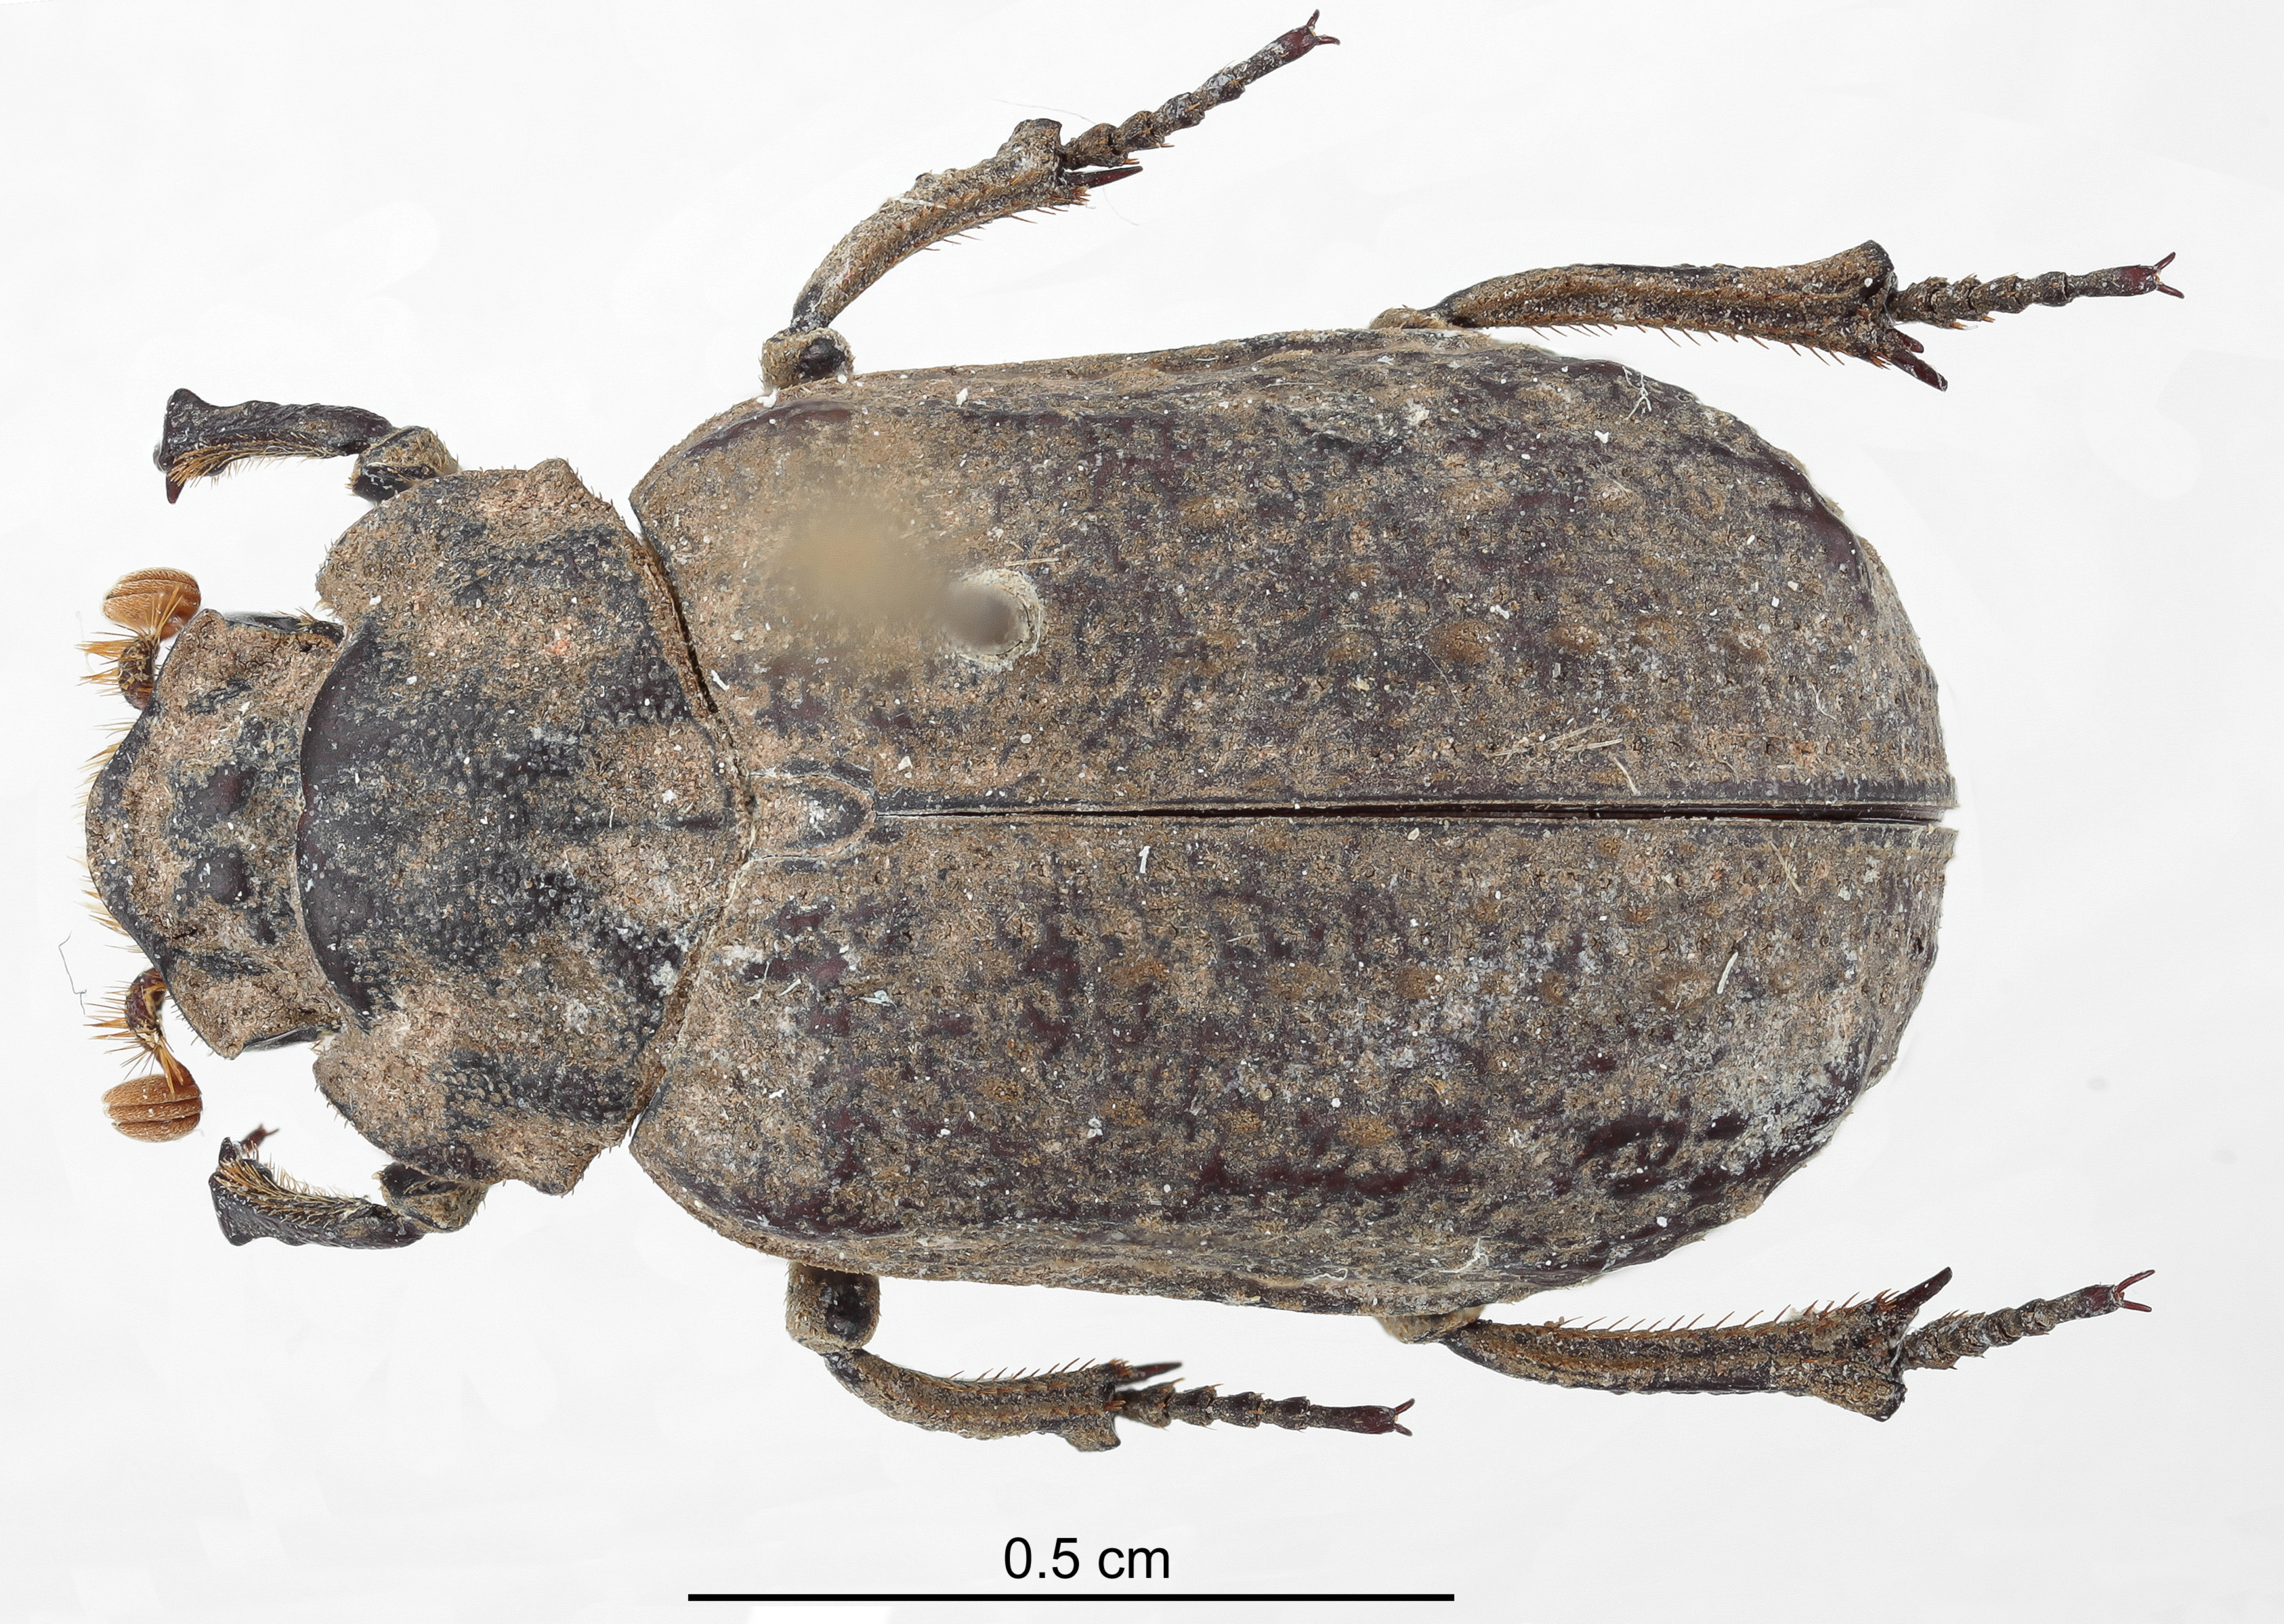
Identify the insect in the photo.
Trox gordoni
